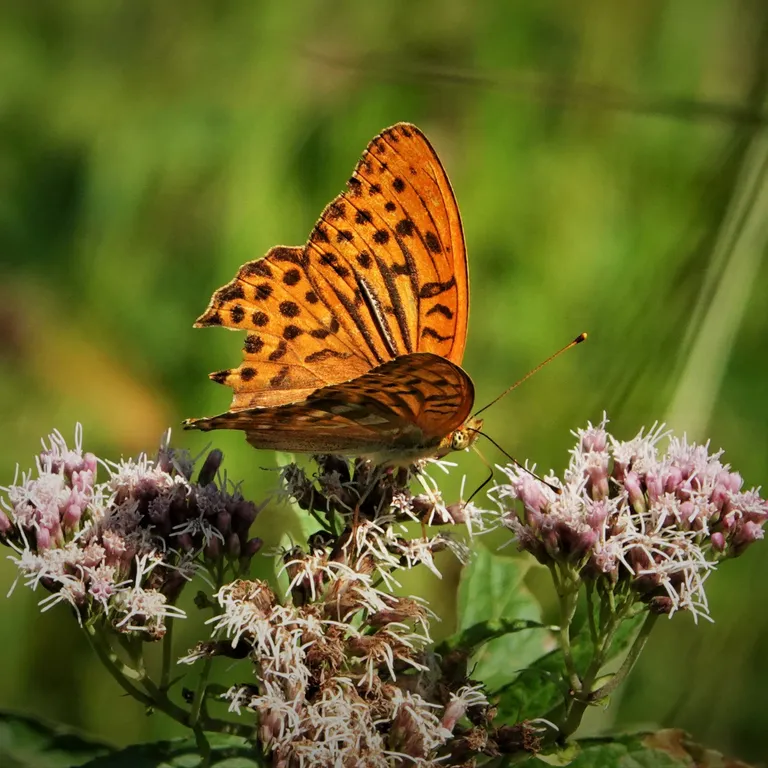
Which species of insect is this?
Argynnis paphia
